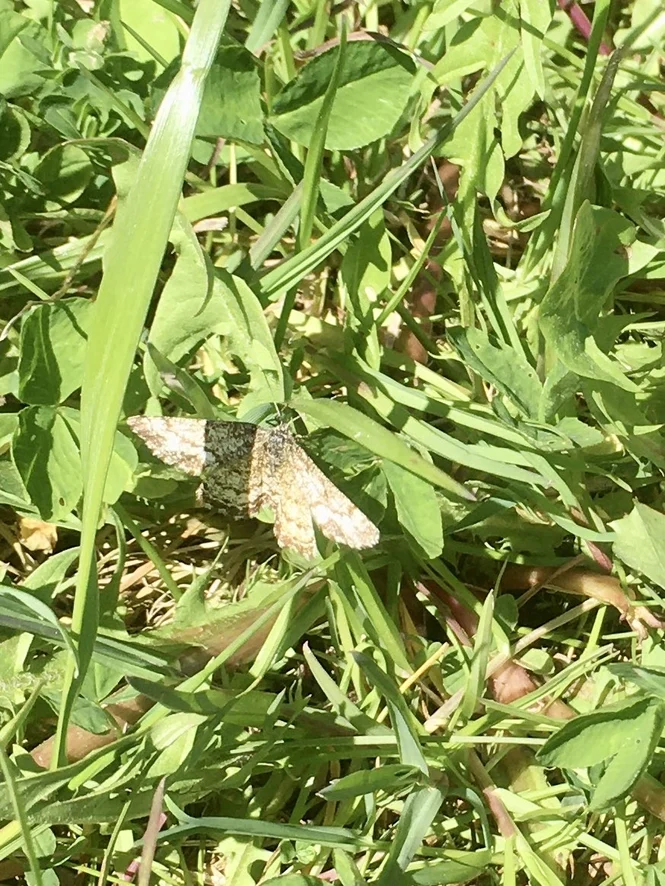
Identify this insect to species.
Ematurga atomaria
